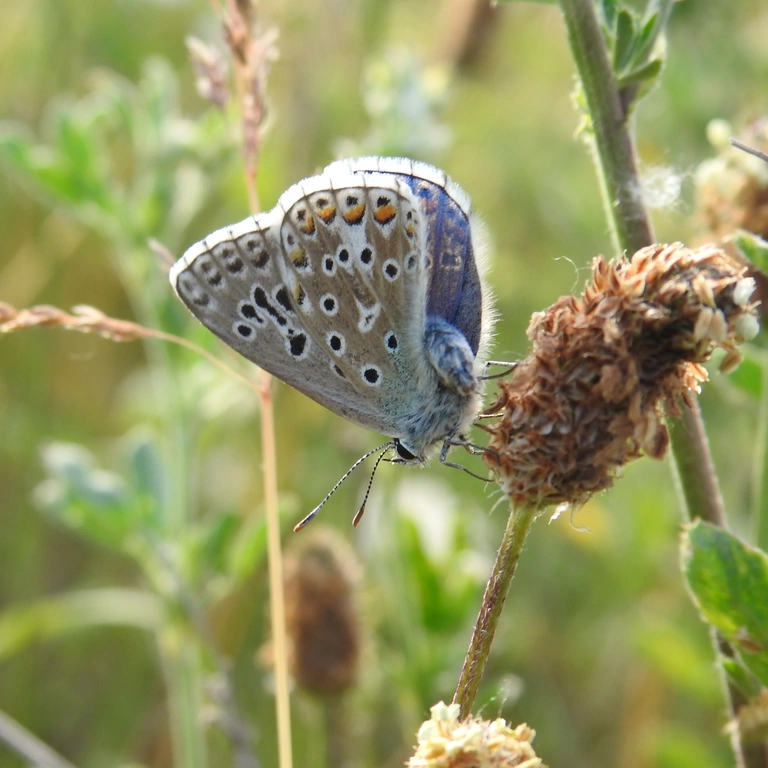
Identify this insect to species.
Lysandra bellargus
